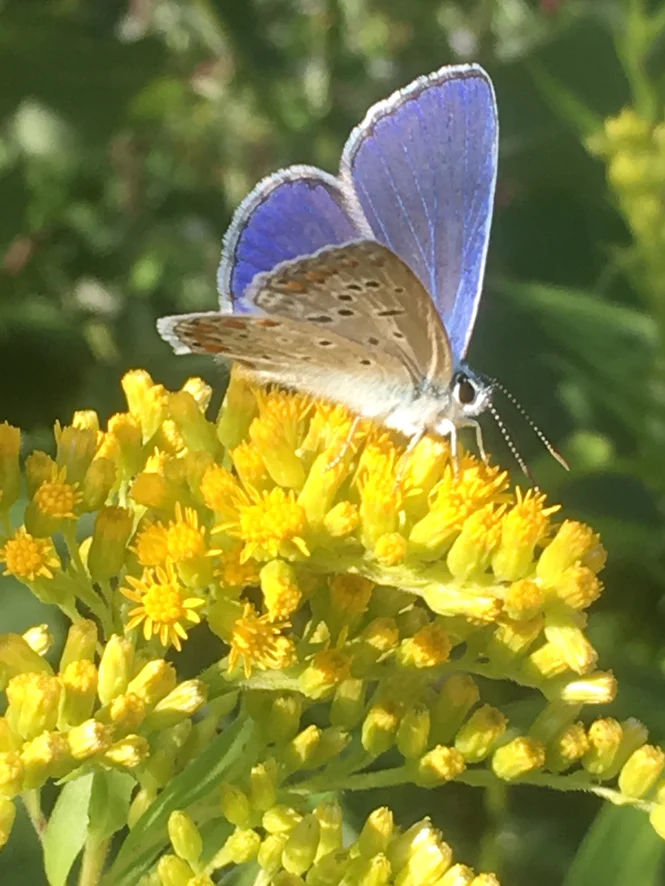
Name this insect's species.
Polyommatus icarus
